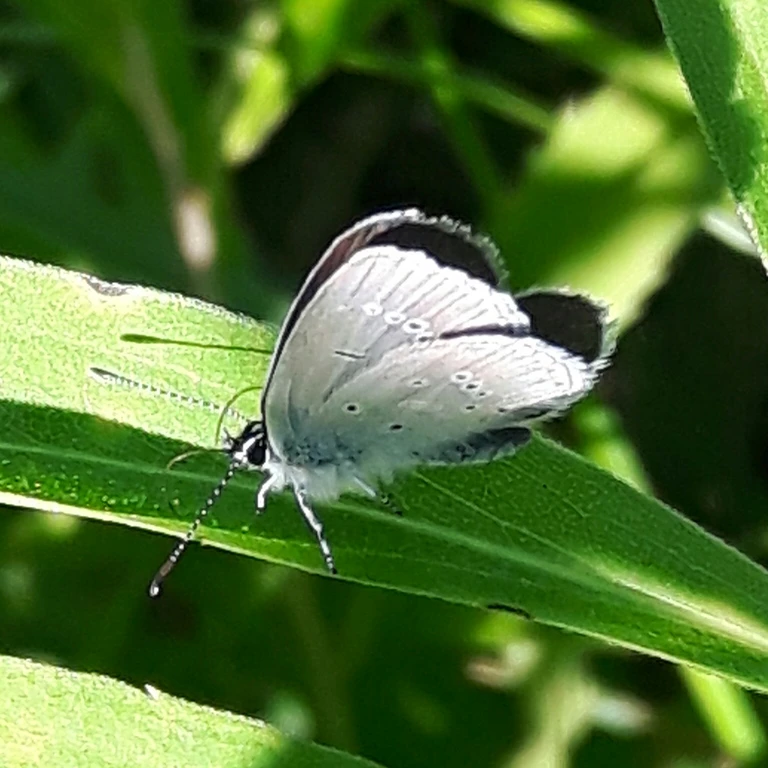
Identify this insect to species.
Cupido minimus
